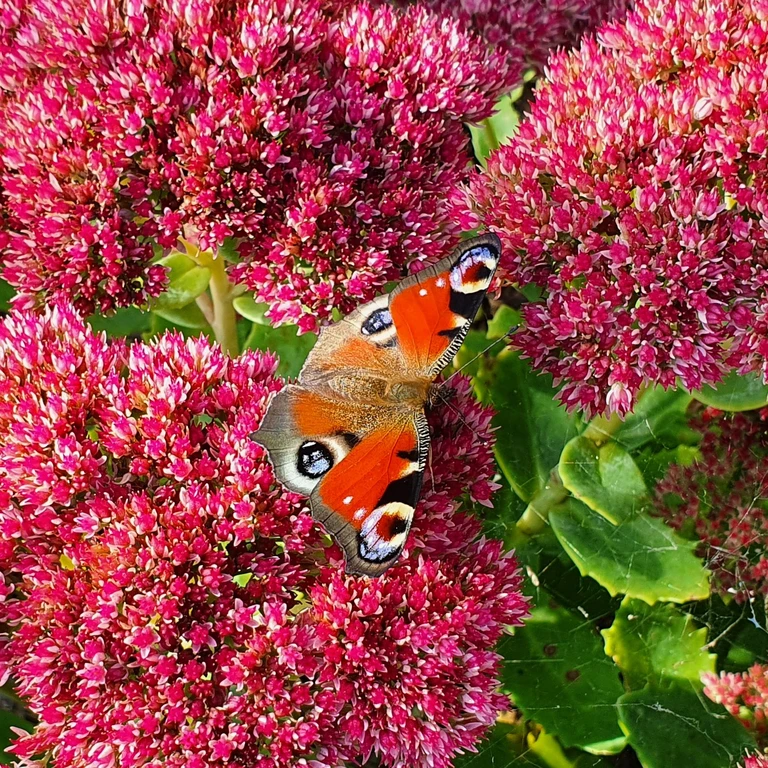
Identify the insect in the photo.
Aglais io
